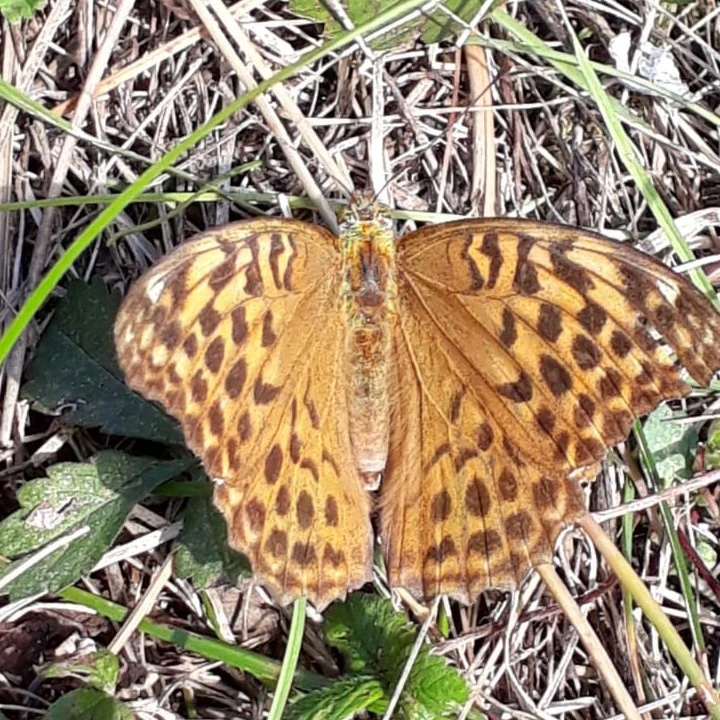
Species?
Argynnis paphia
